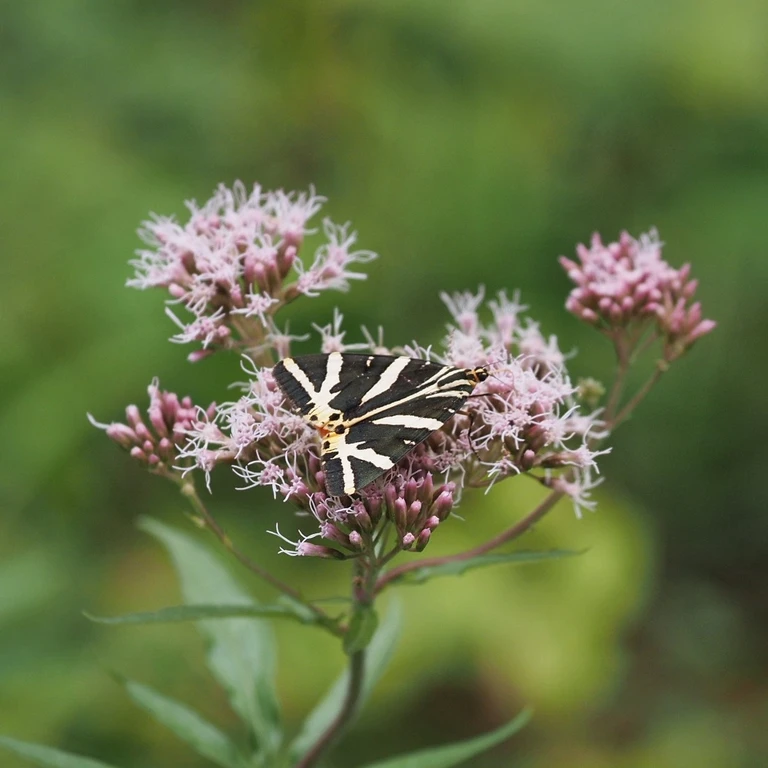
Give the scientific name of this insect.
Euplagia quadripunctaria
